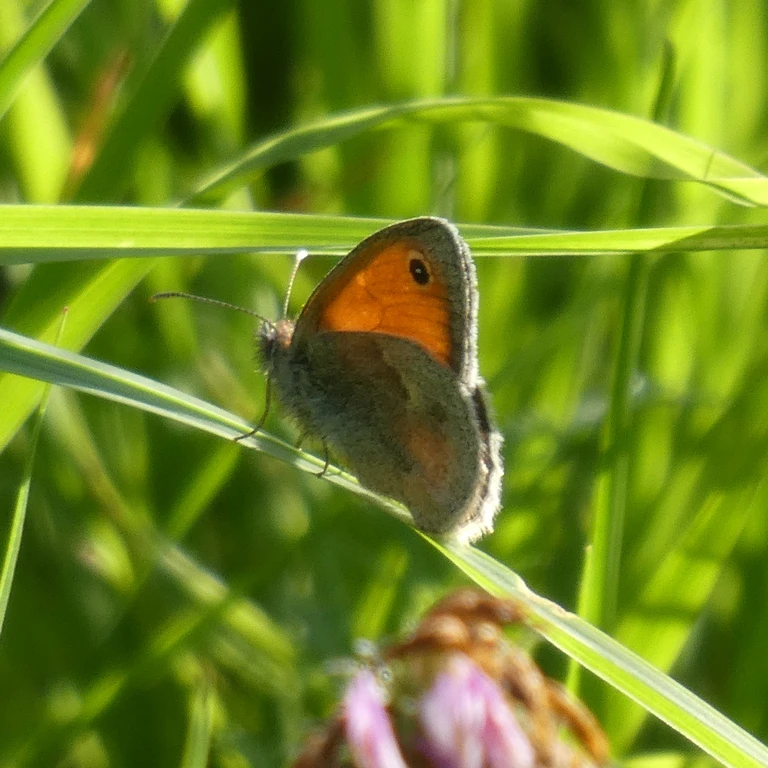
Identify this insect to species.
Coenonympha pamphilus
